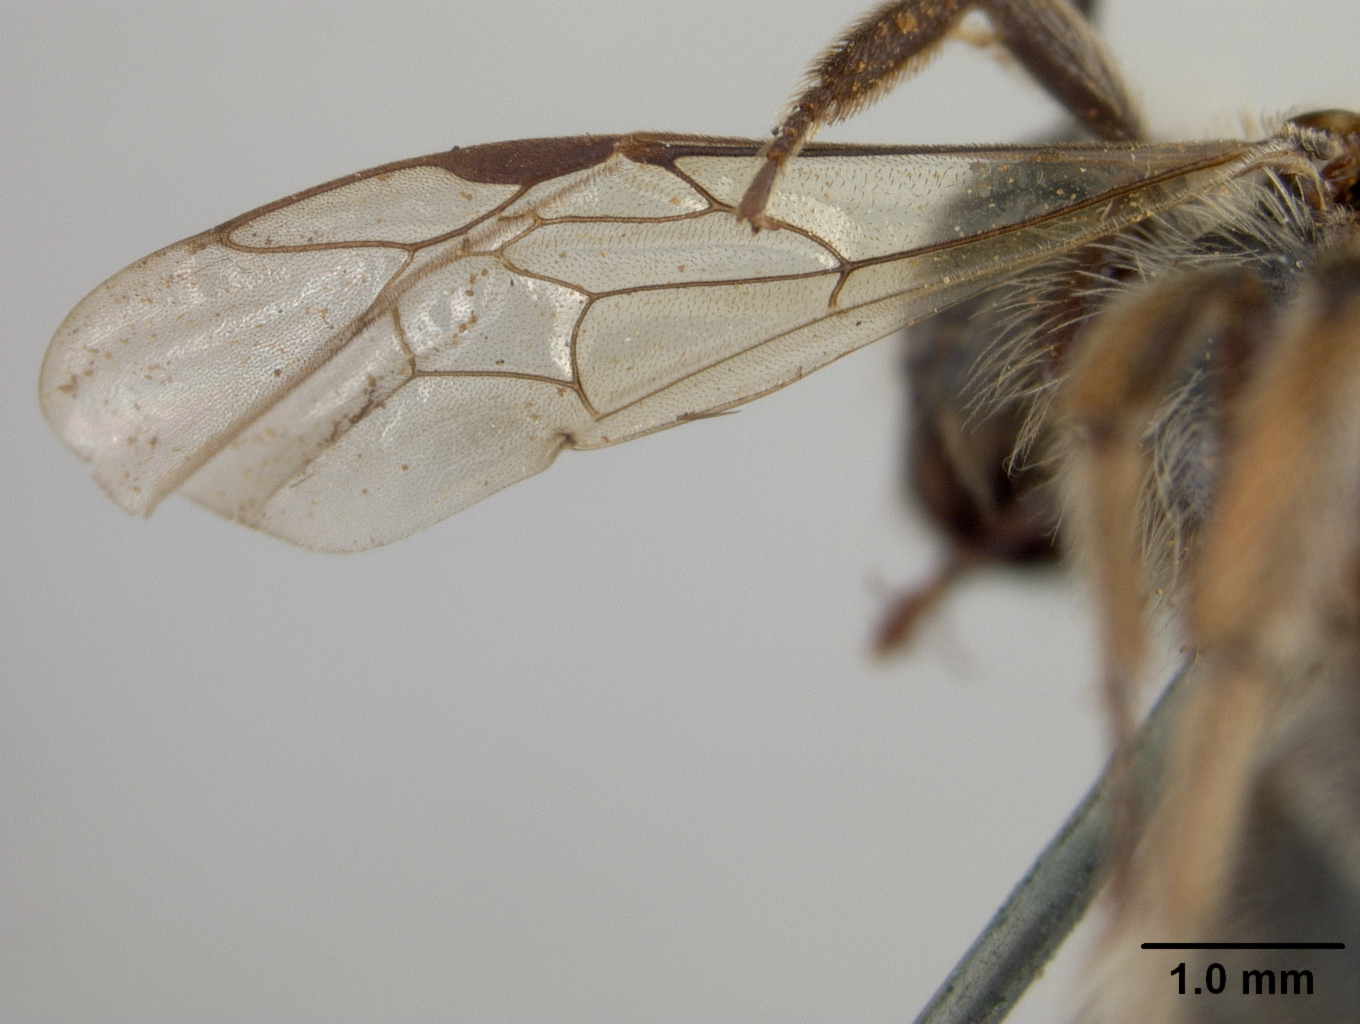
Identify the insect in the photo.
Andrena limnanthis
